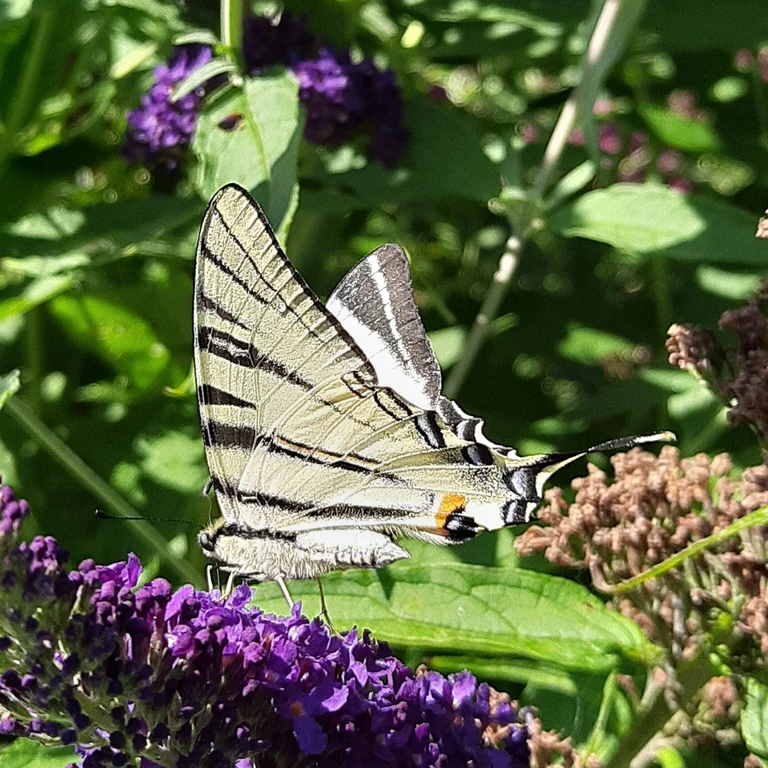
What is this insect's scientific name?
Iphiclides podalirius
